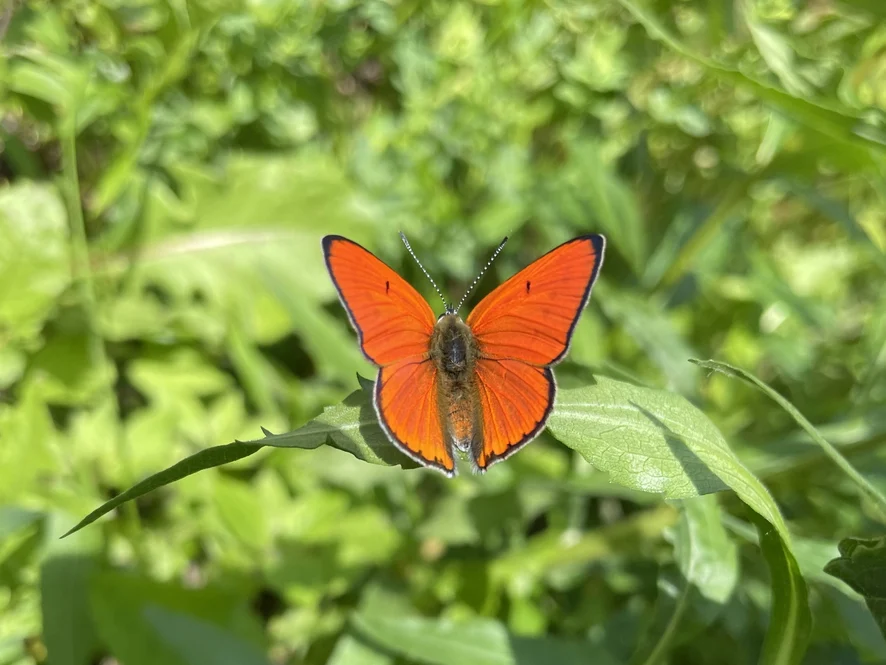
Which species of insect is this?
Lycaena dispar
